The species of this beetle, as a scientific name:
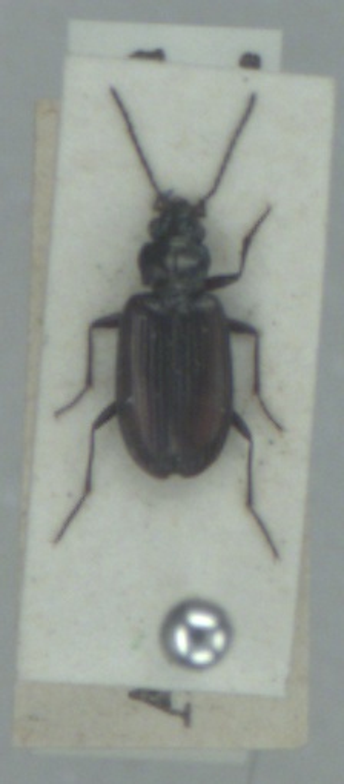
Bembidion prasinum
